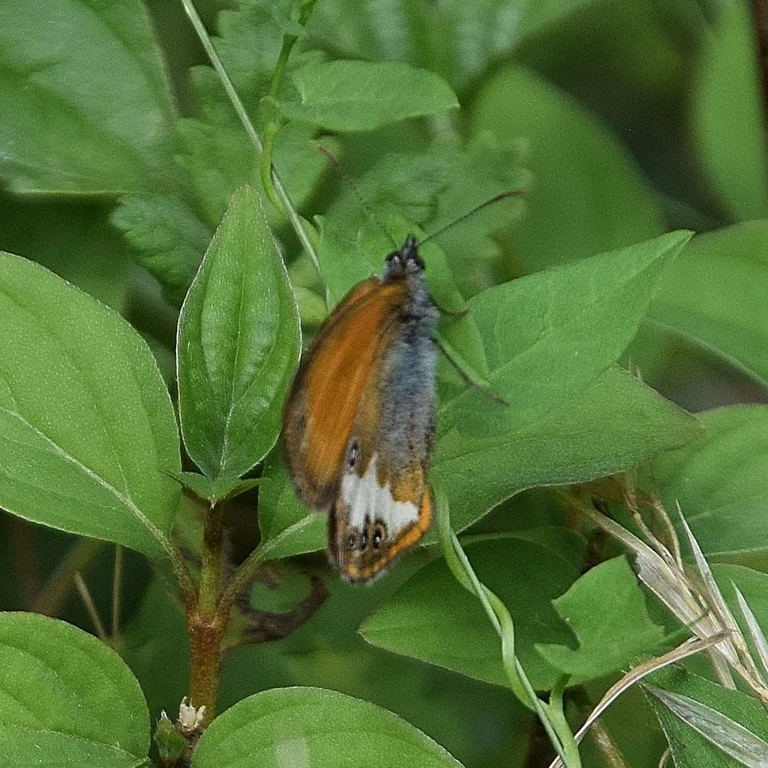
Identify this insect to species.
Coenonympha arcania
